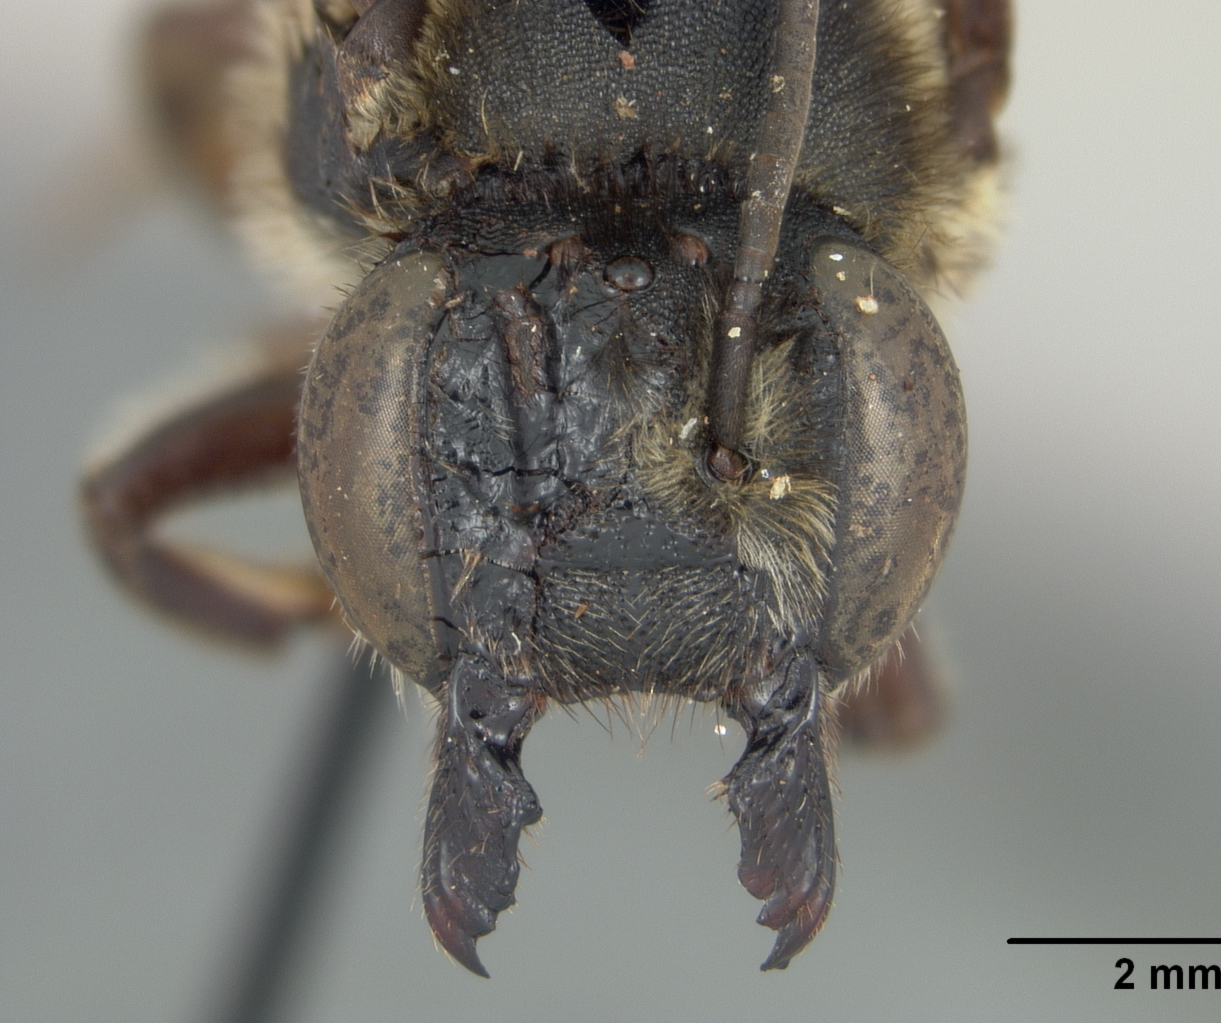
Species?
Megachile disputabilis
